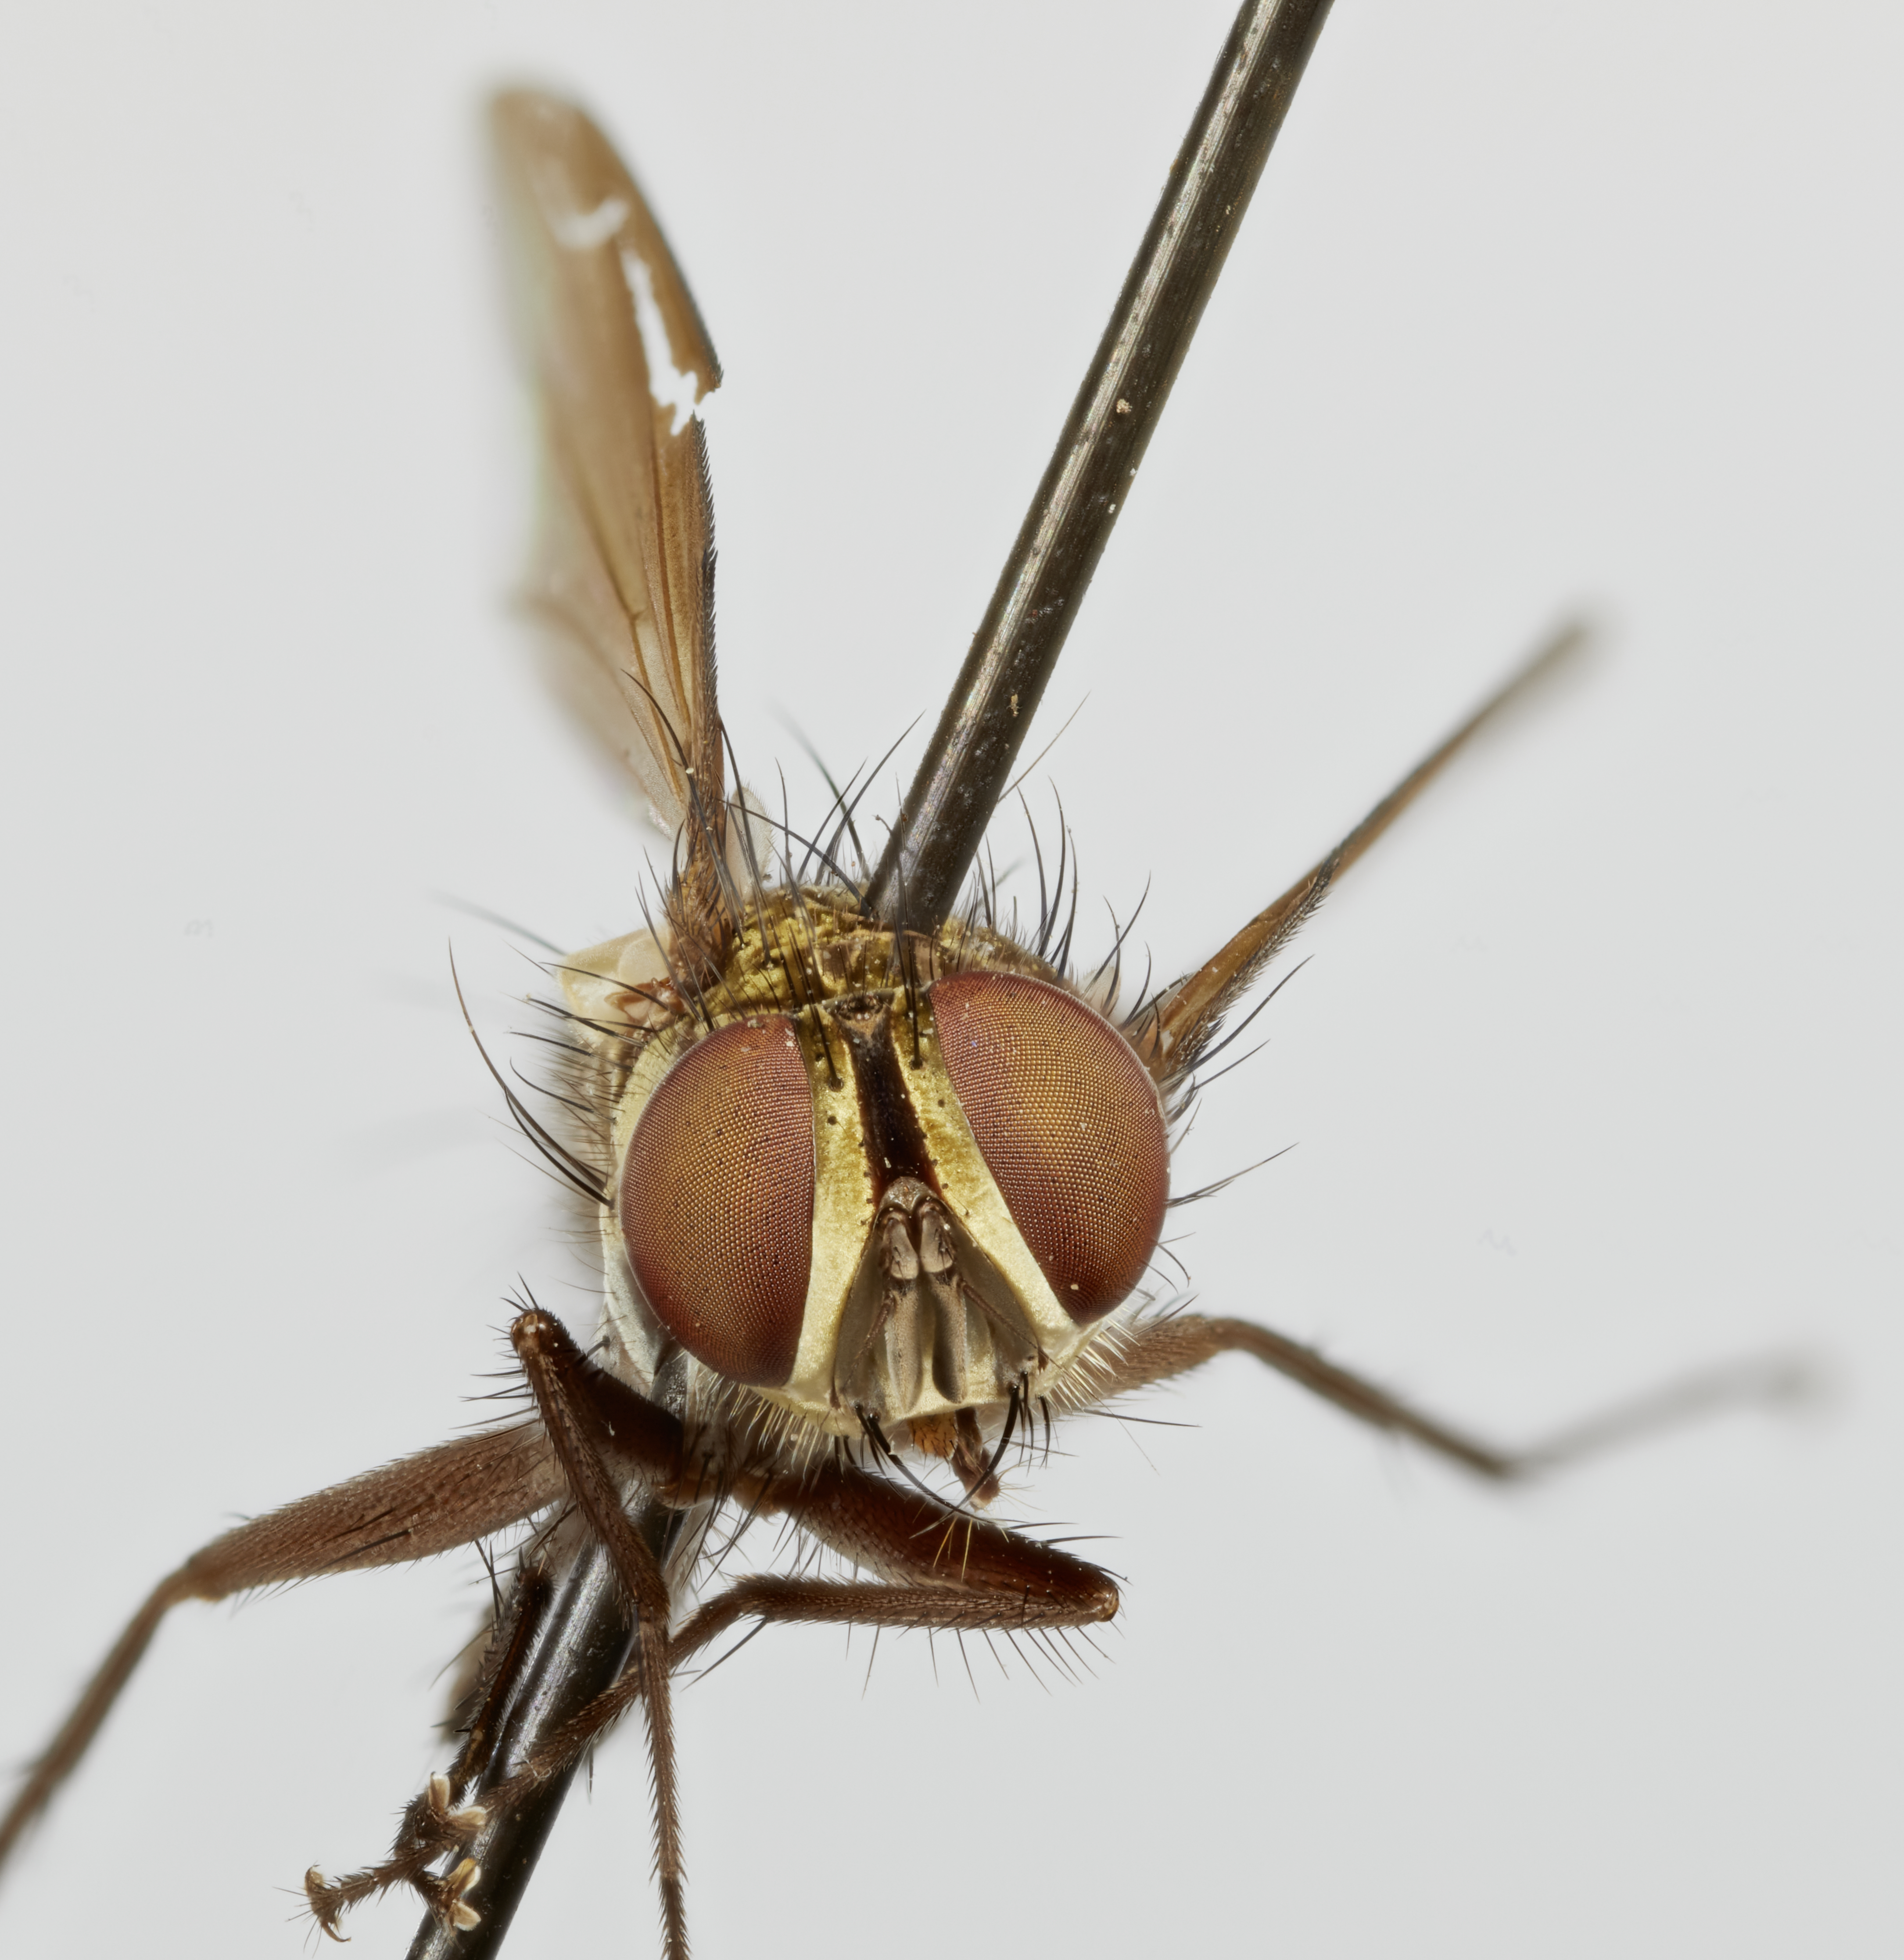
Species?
Anametopochaeta olindoides
